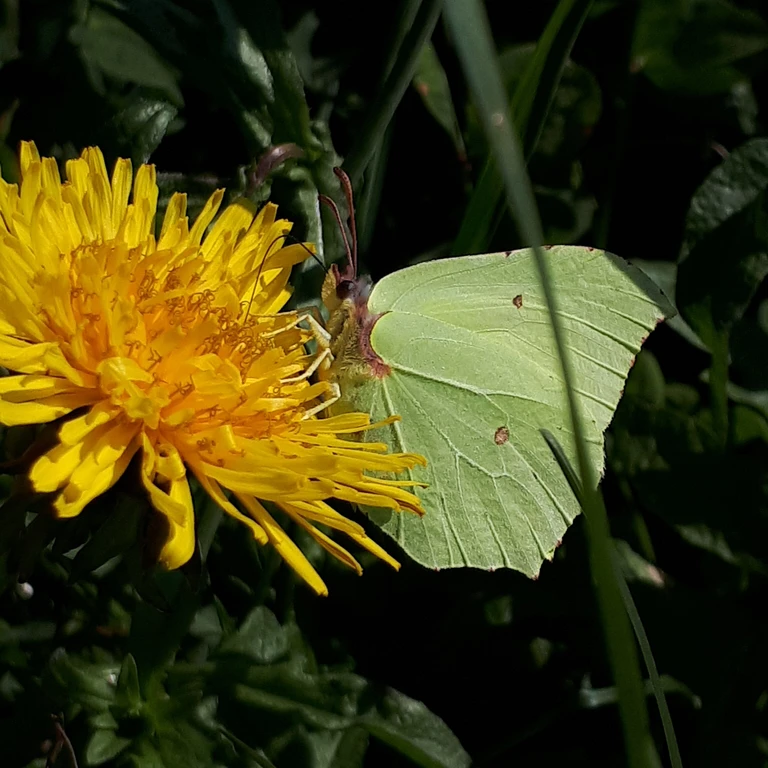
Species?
Gonepteryx rhamni
